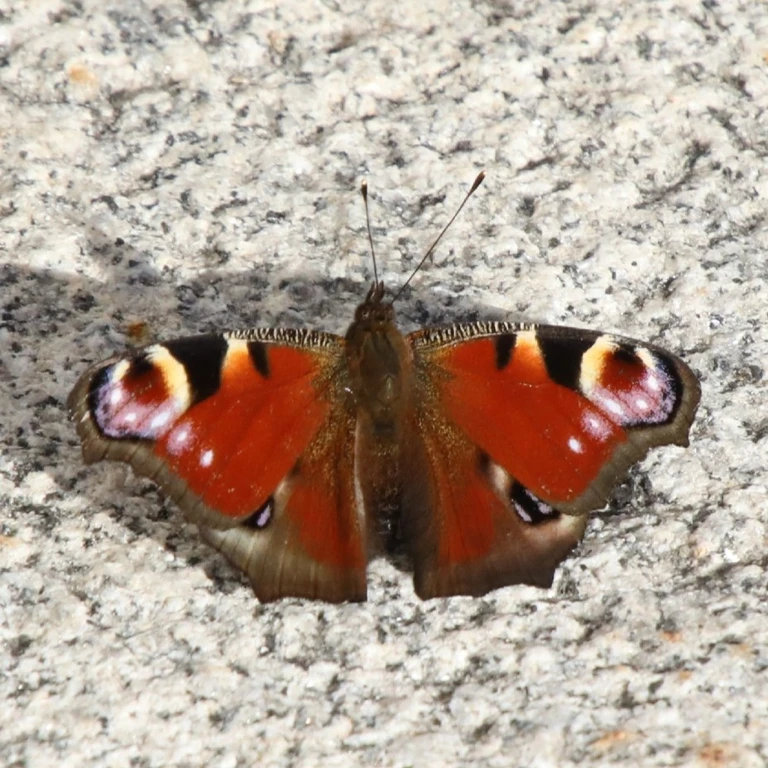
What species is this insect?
Aglais io
